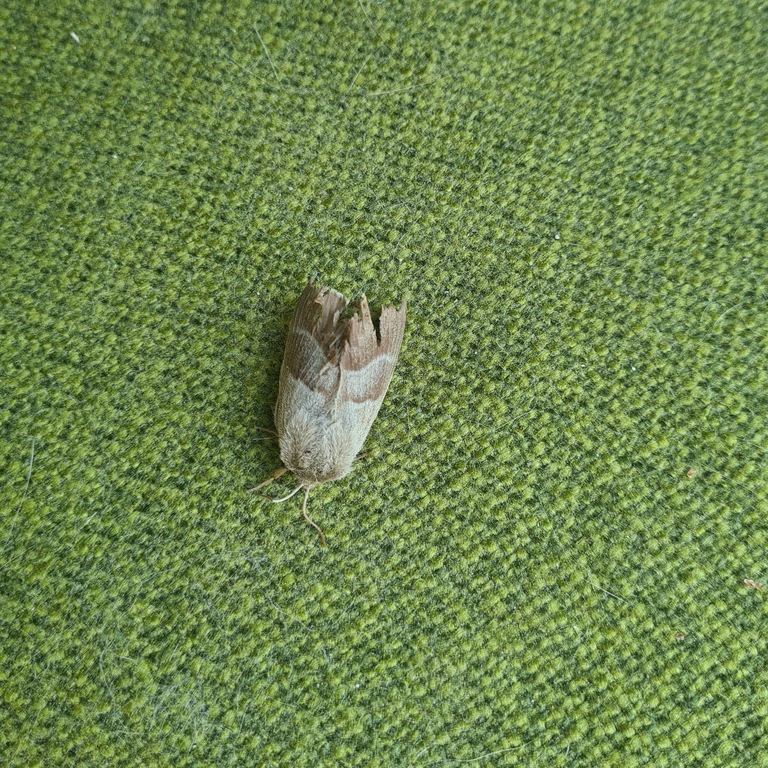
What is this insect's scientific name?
Macrothylacia rubi
